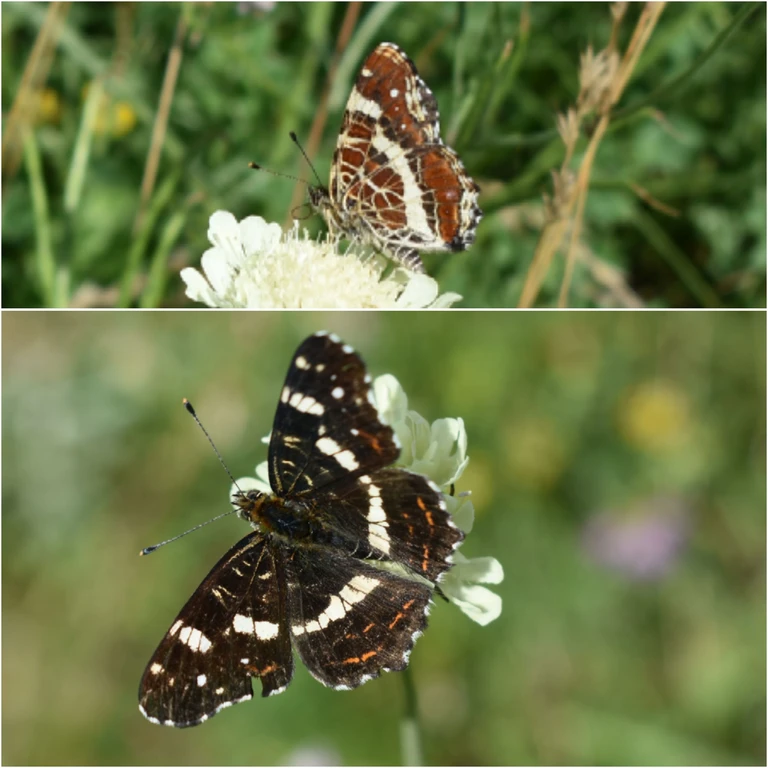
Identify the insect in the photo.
Araschnia levana
